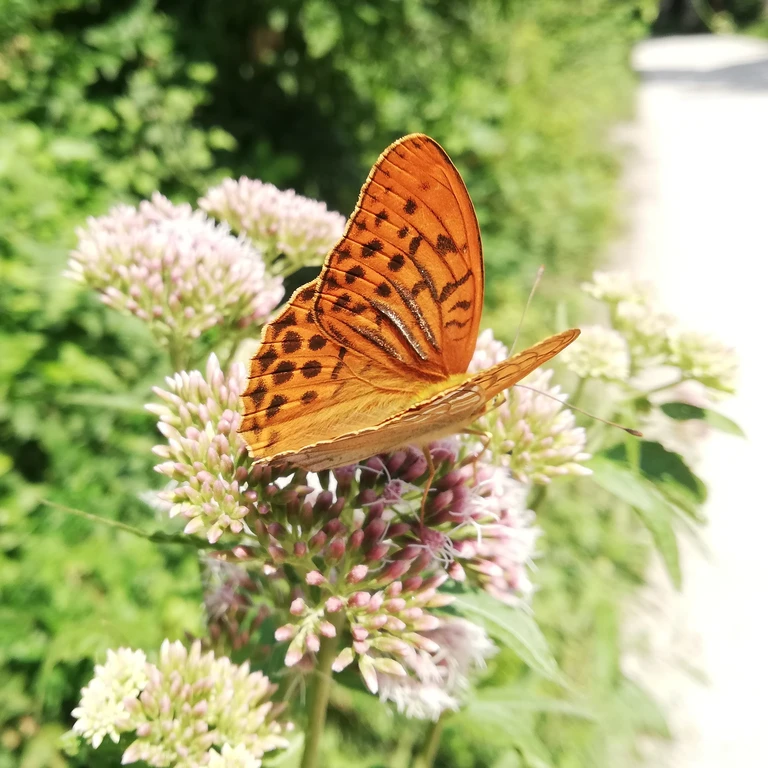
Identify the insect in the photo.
Argynnis paphia
